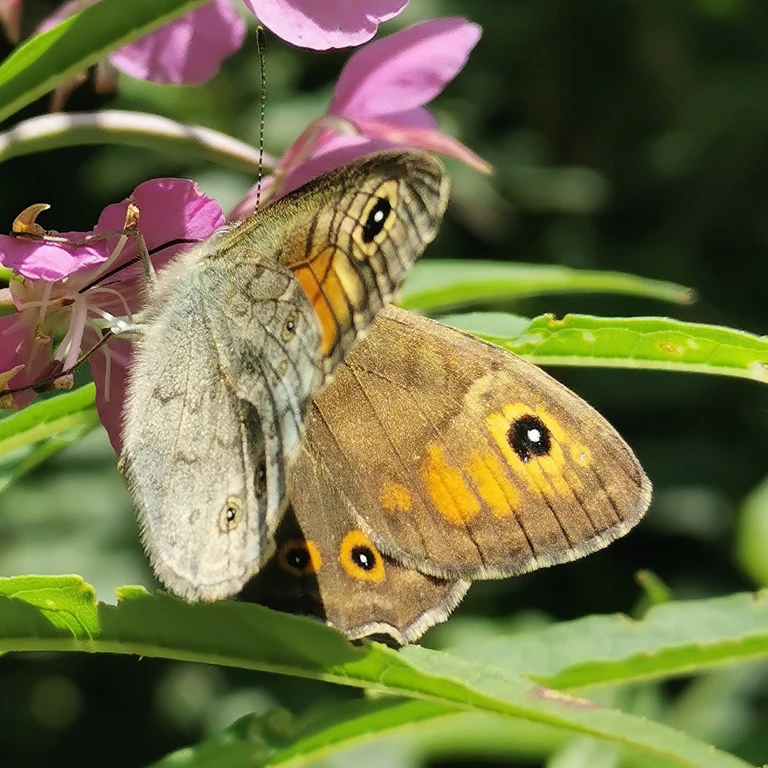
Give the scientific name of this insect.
Lasiommata maera (also Pararge maera)
